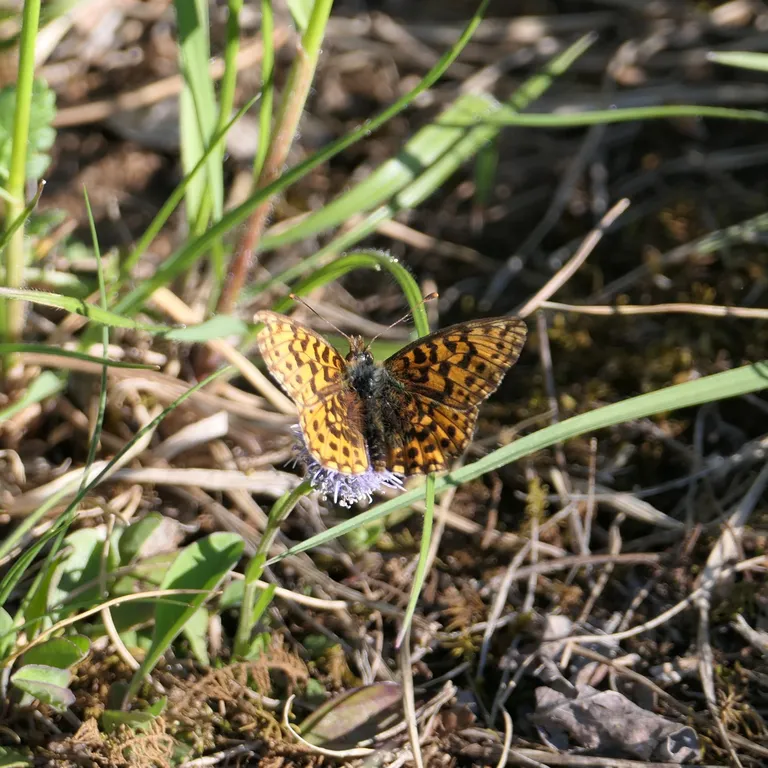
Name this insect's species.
Boloria dia
